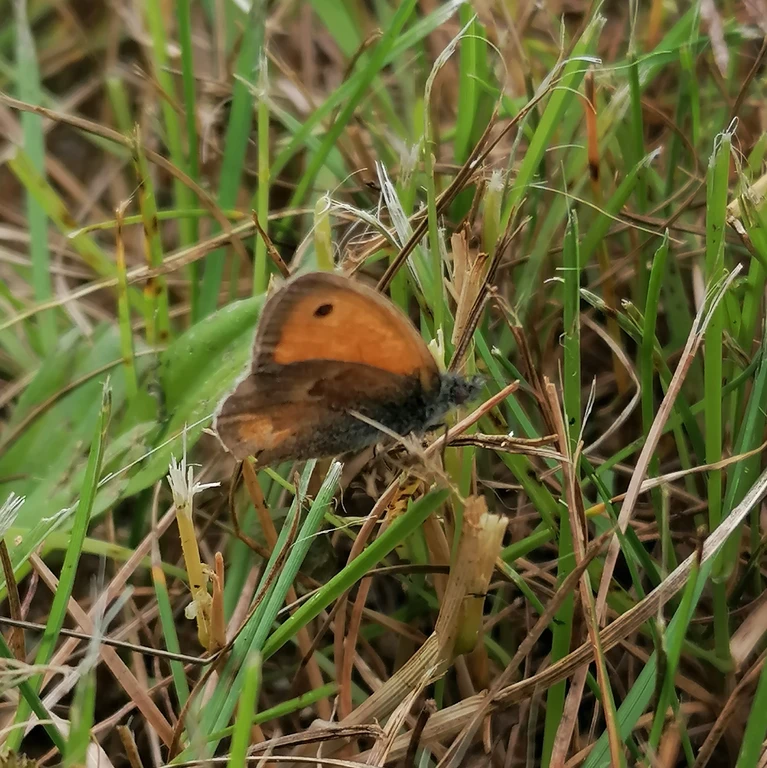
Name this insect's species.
Coenonympha pamphilus
